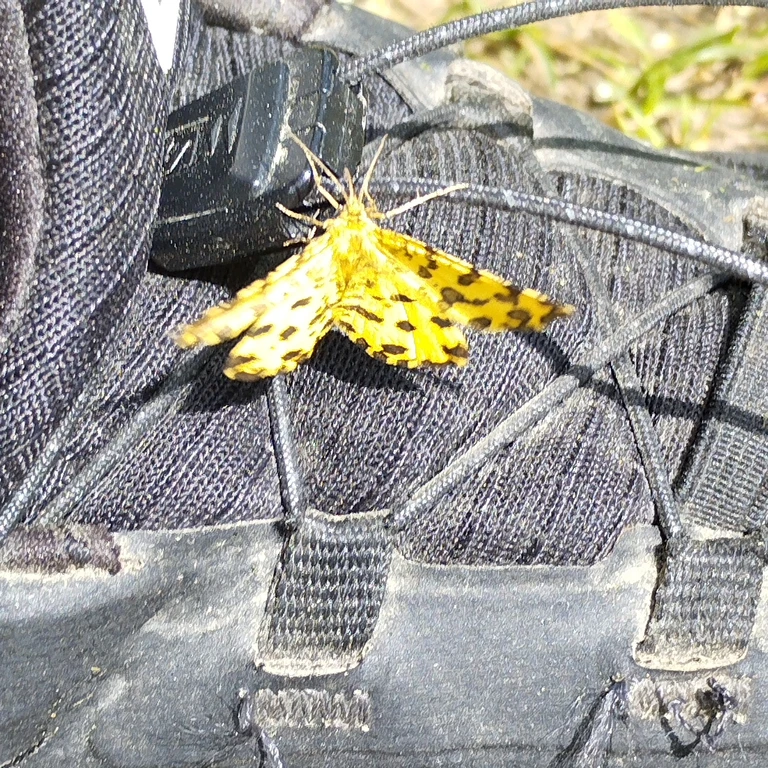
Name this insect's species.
Pseudopanthera macularia
